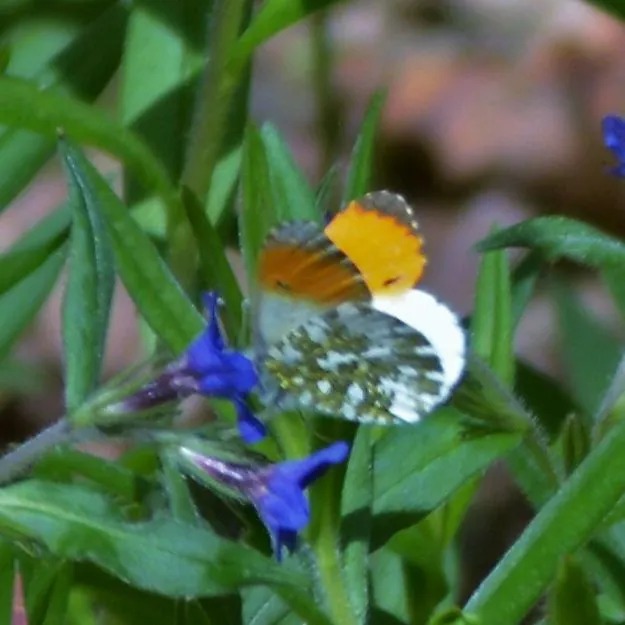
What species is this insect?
Anthocharis cardamines
